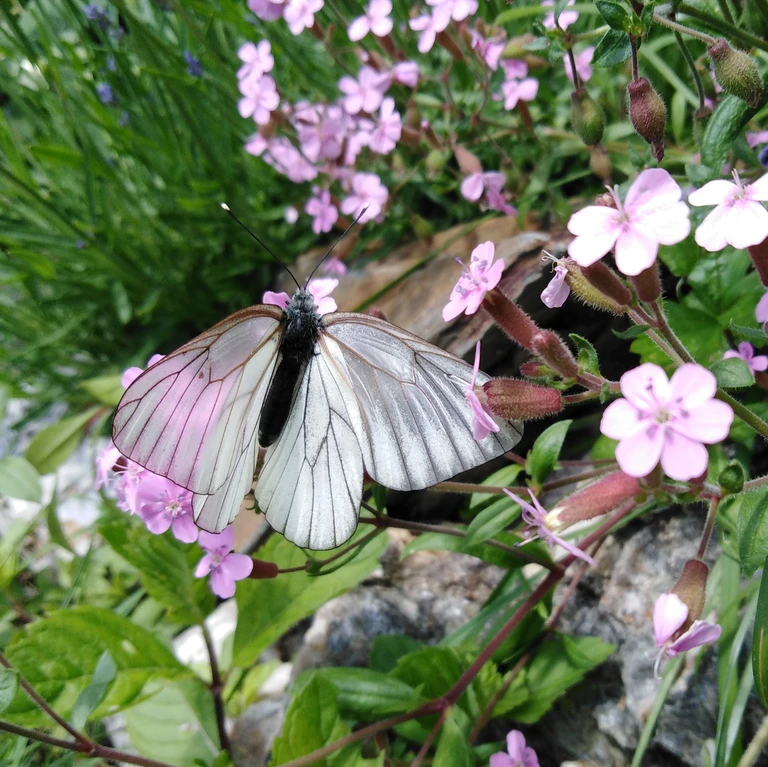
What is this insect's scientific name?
Aporia crataegi
